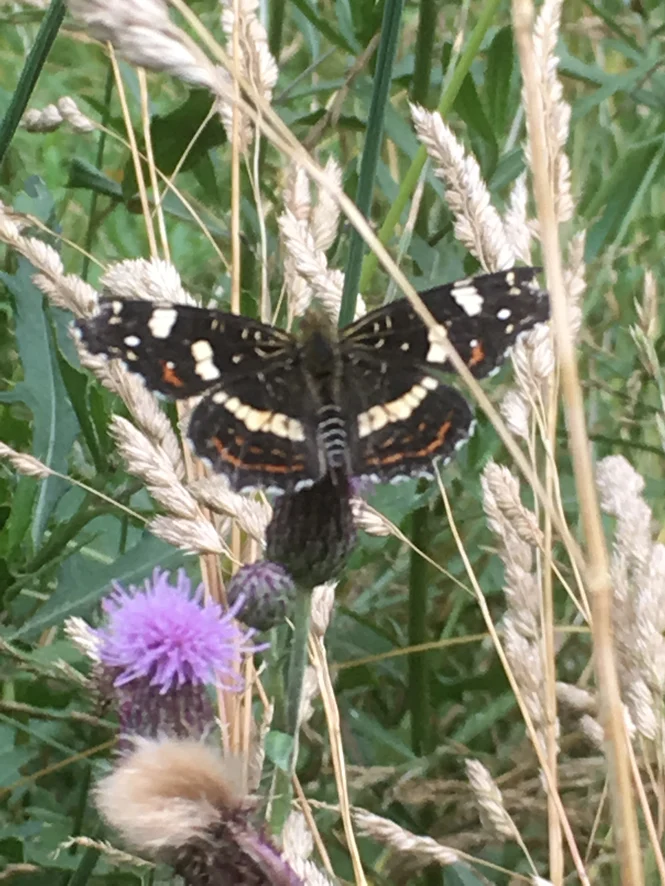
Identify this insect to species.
Araschnia levana
